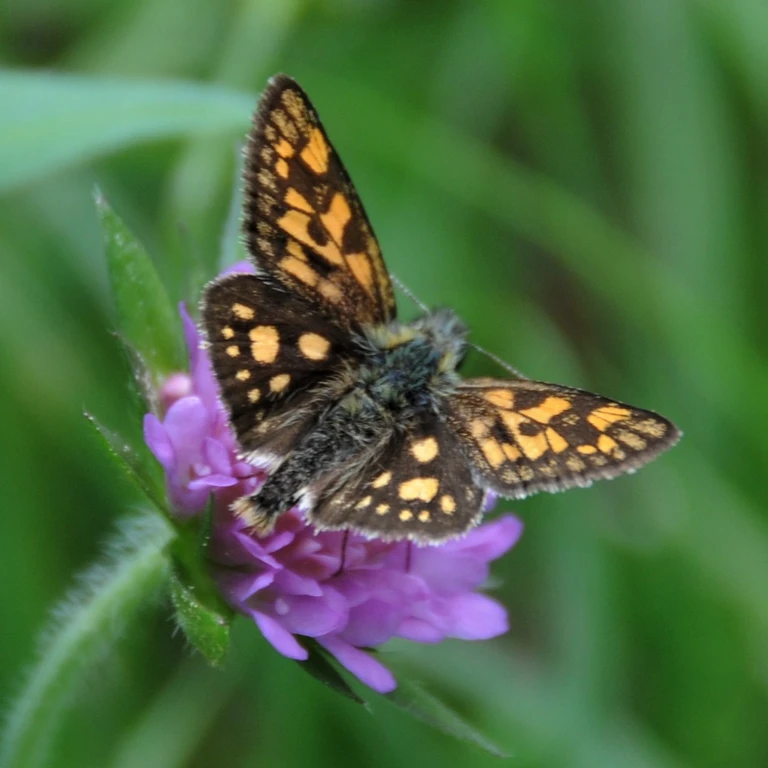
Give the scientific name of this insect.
Carterocephalus palaemon
